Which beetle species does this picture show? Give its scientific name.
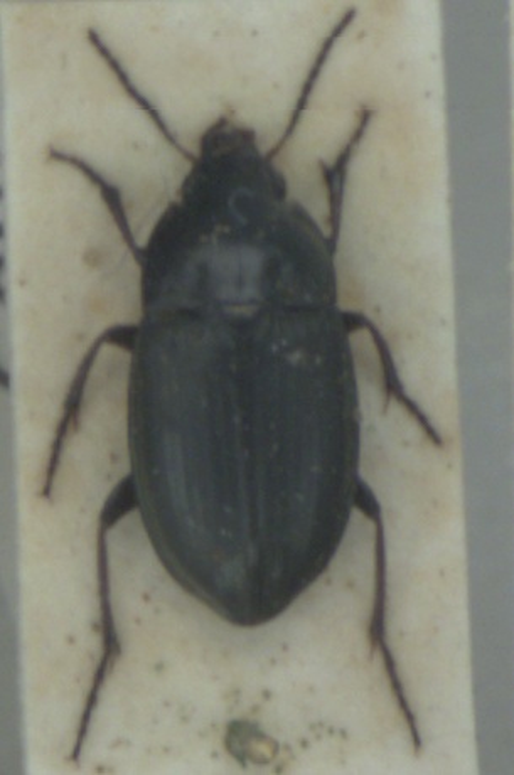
Amara spreta
